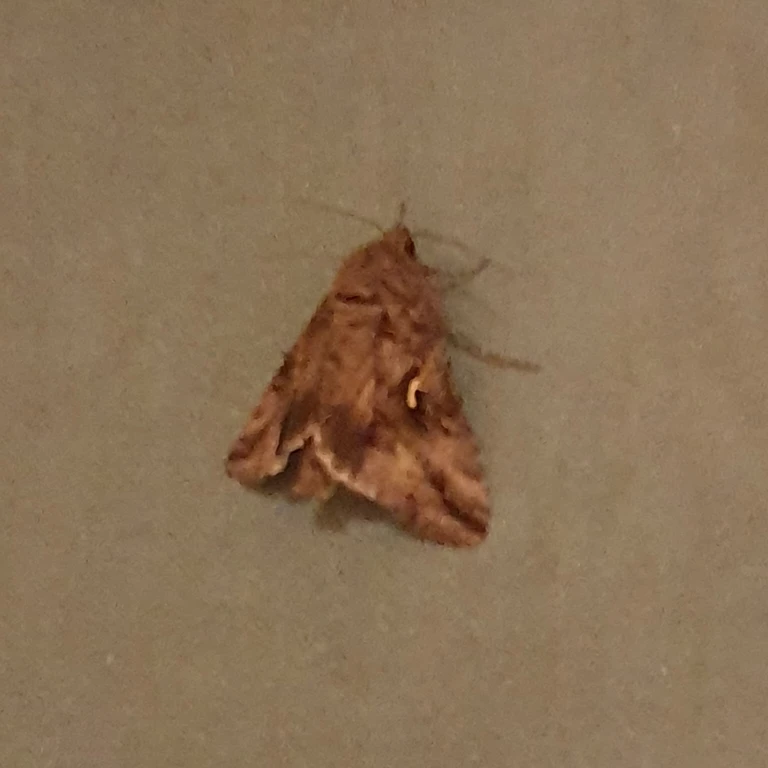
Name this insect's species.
Autographa gamma
